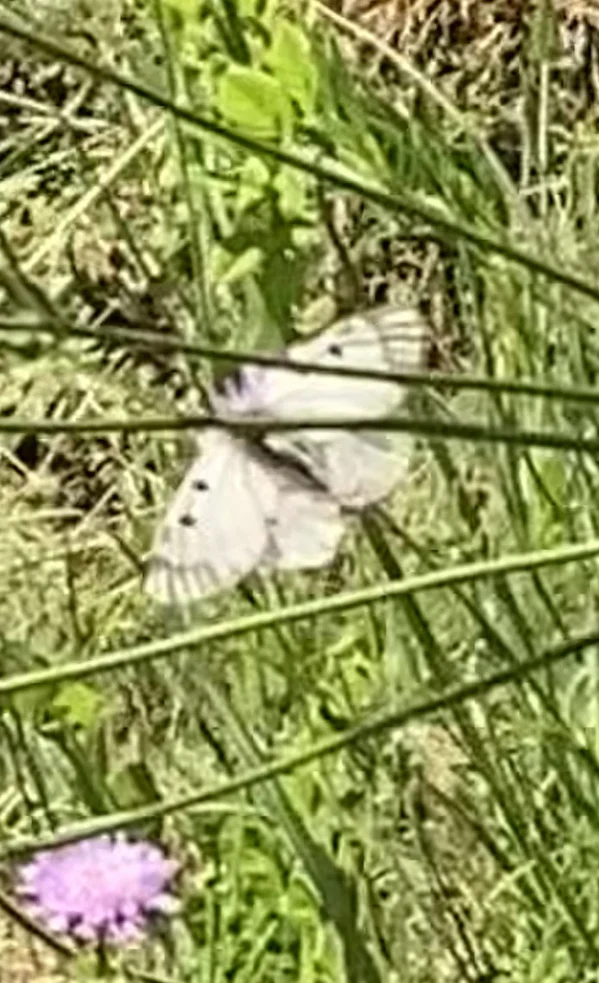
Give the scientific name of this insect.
Parnassius mnemosyne
